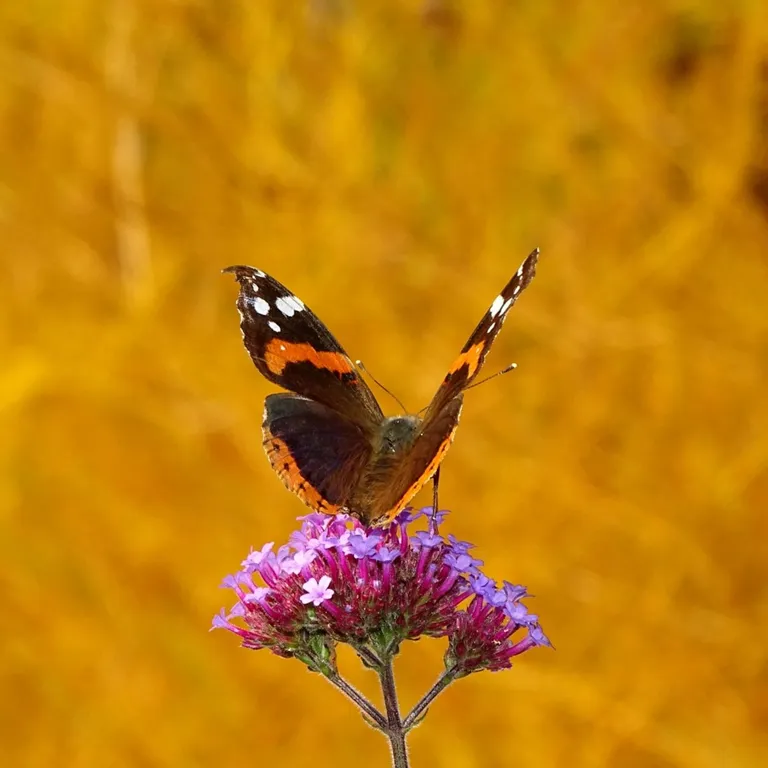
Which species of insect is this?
Vanessa atalanta
